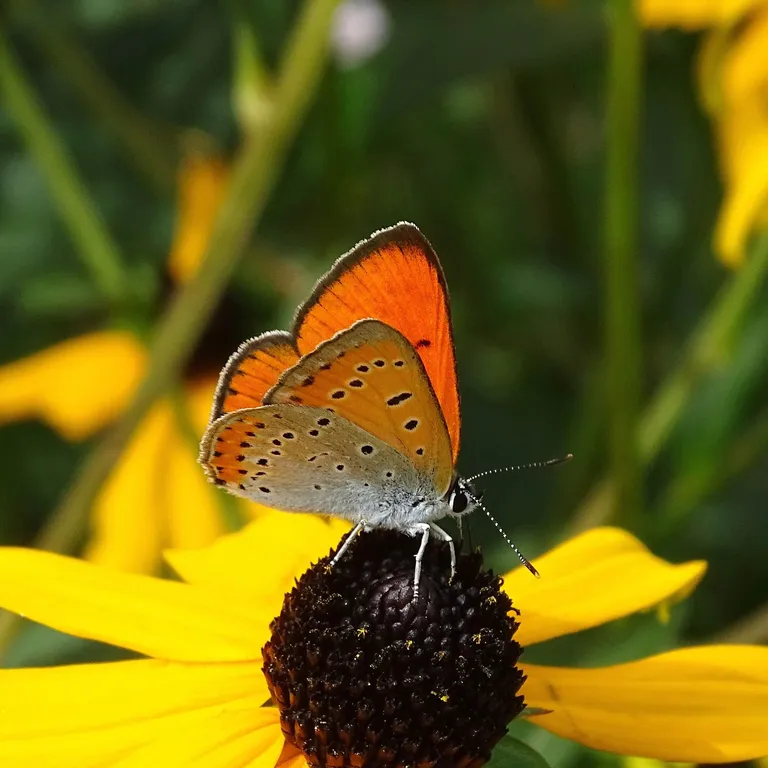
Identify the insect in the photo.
Lycaena dispar
